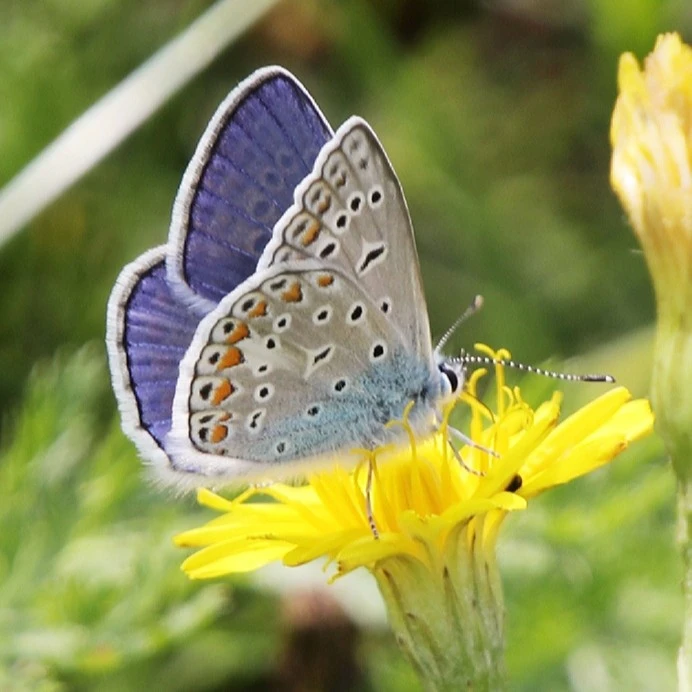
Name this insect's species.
Polyommatus icarus
